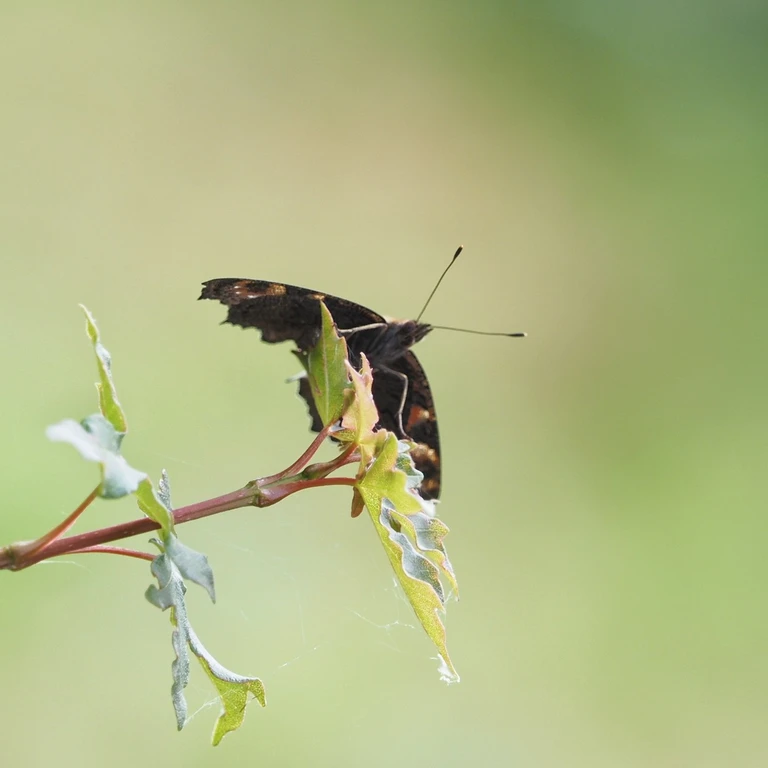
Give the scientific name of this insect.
Aglais io
